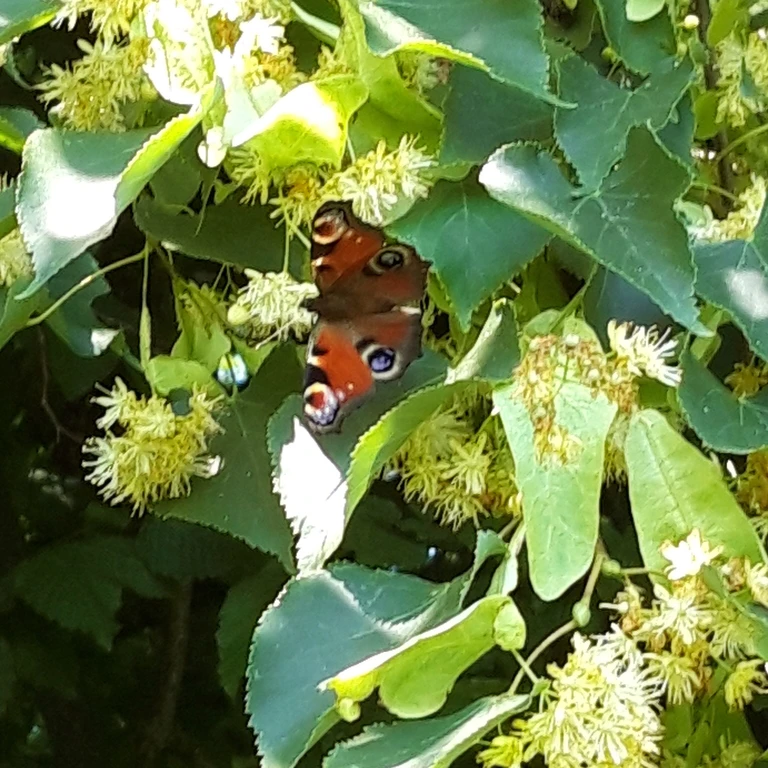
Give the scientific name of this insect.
Aglais io
